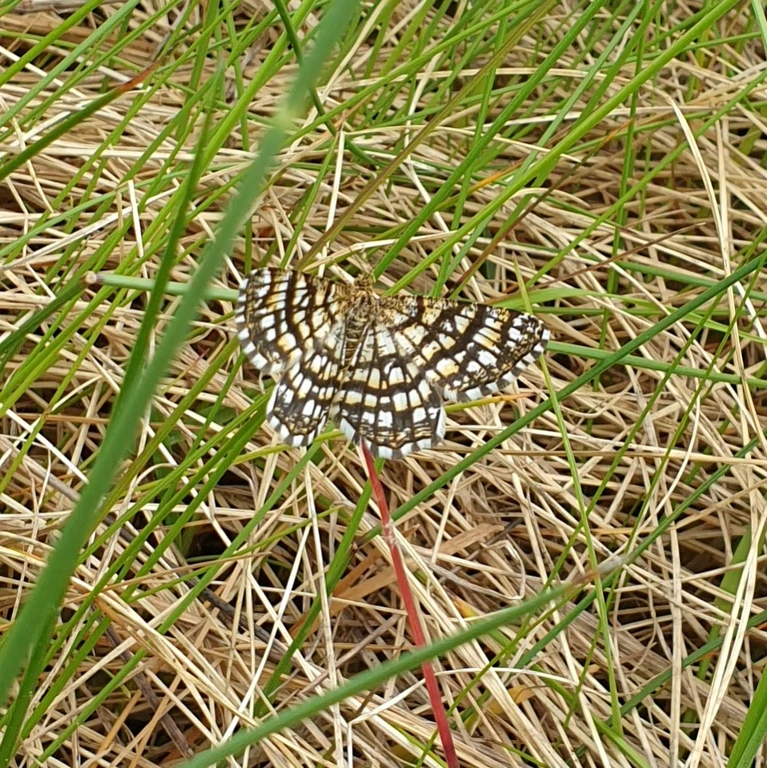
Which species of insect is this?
Chiasmia clathrata
